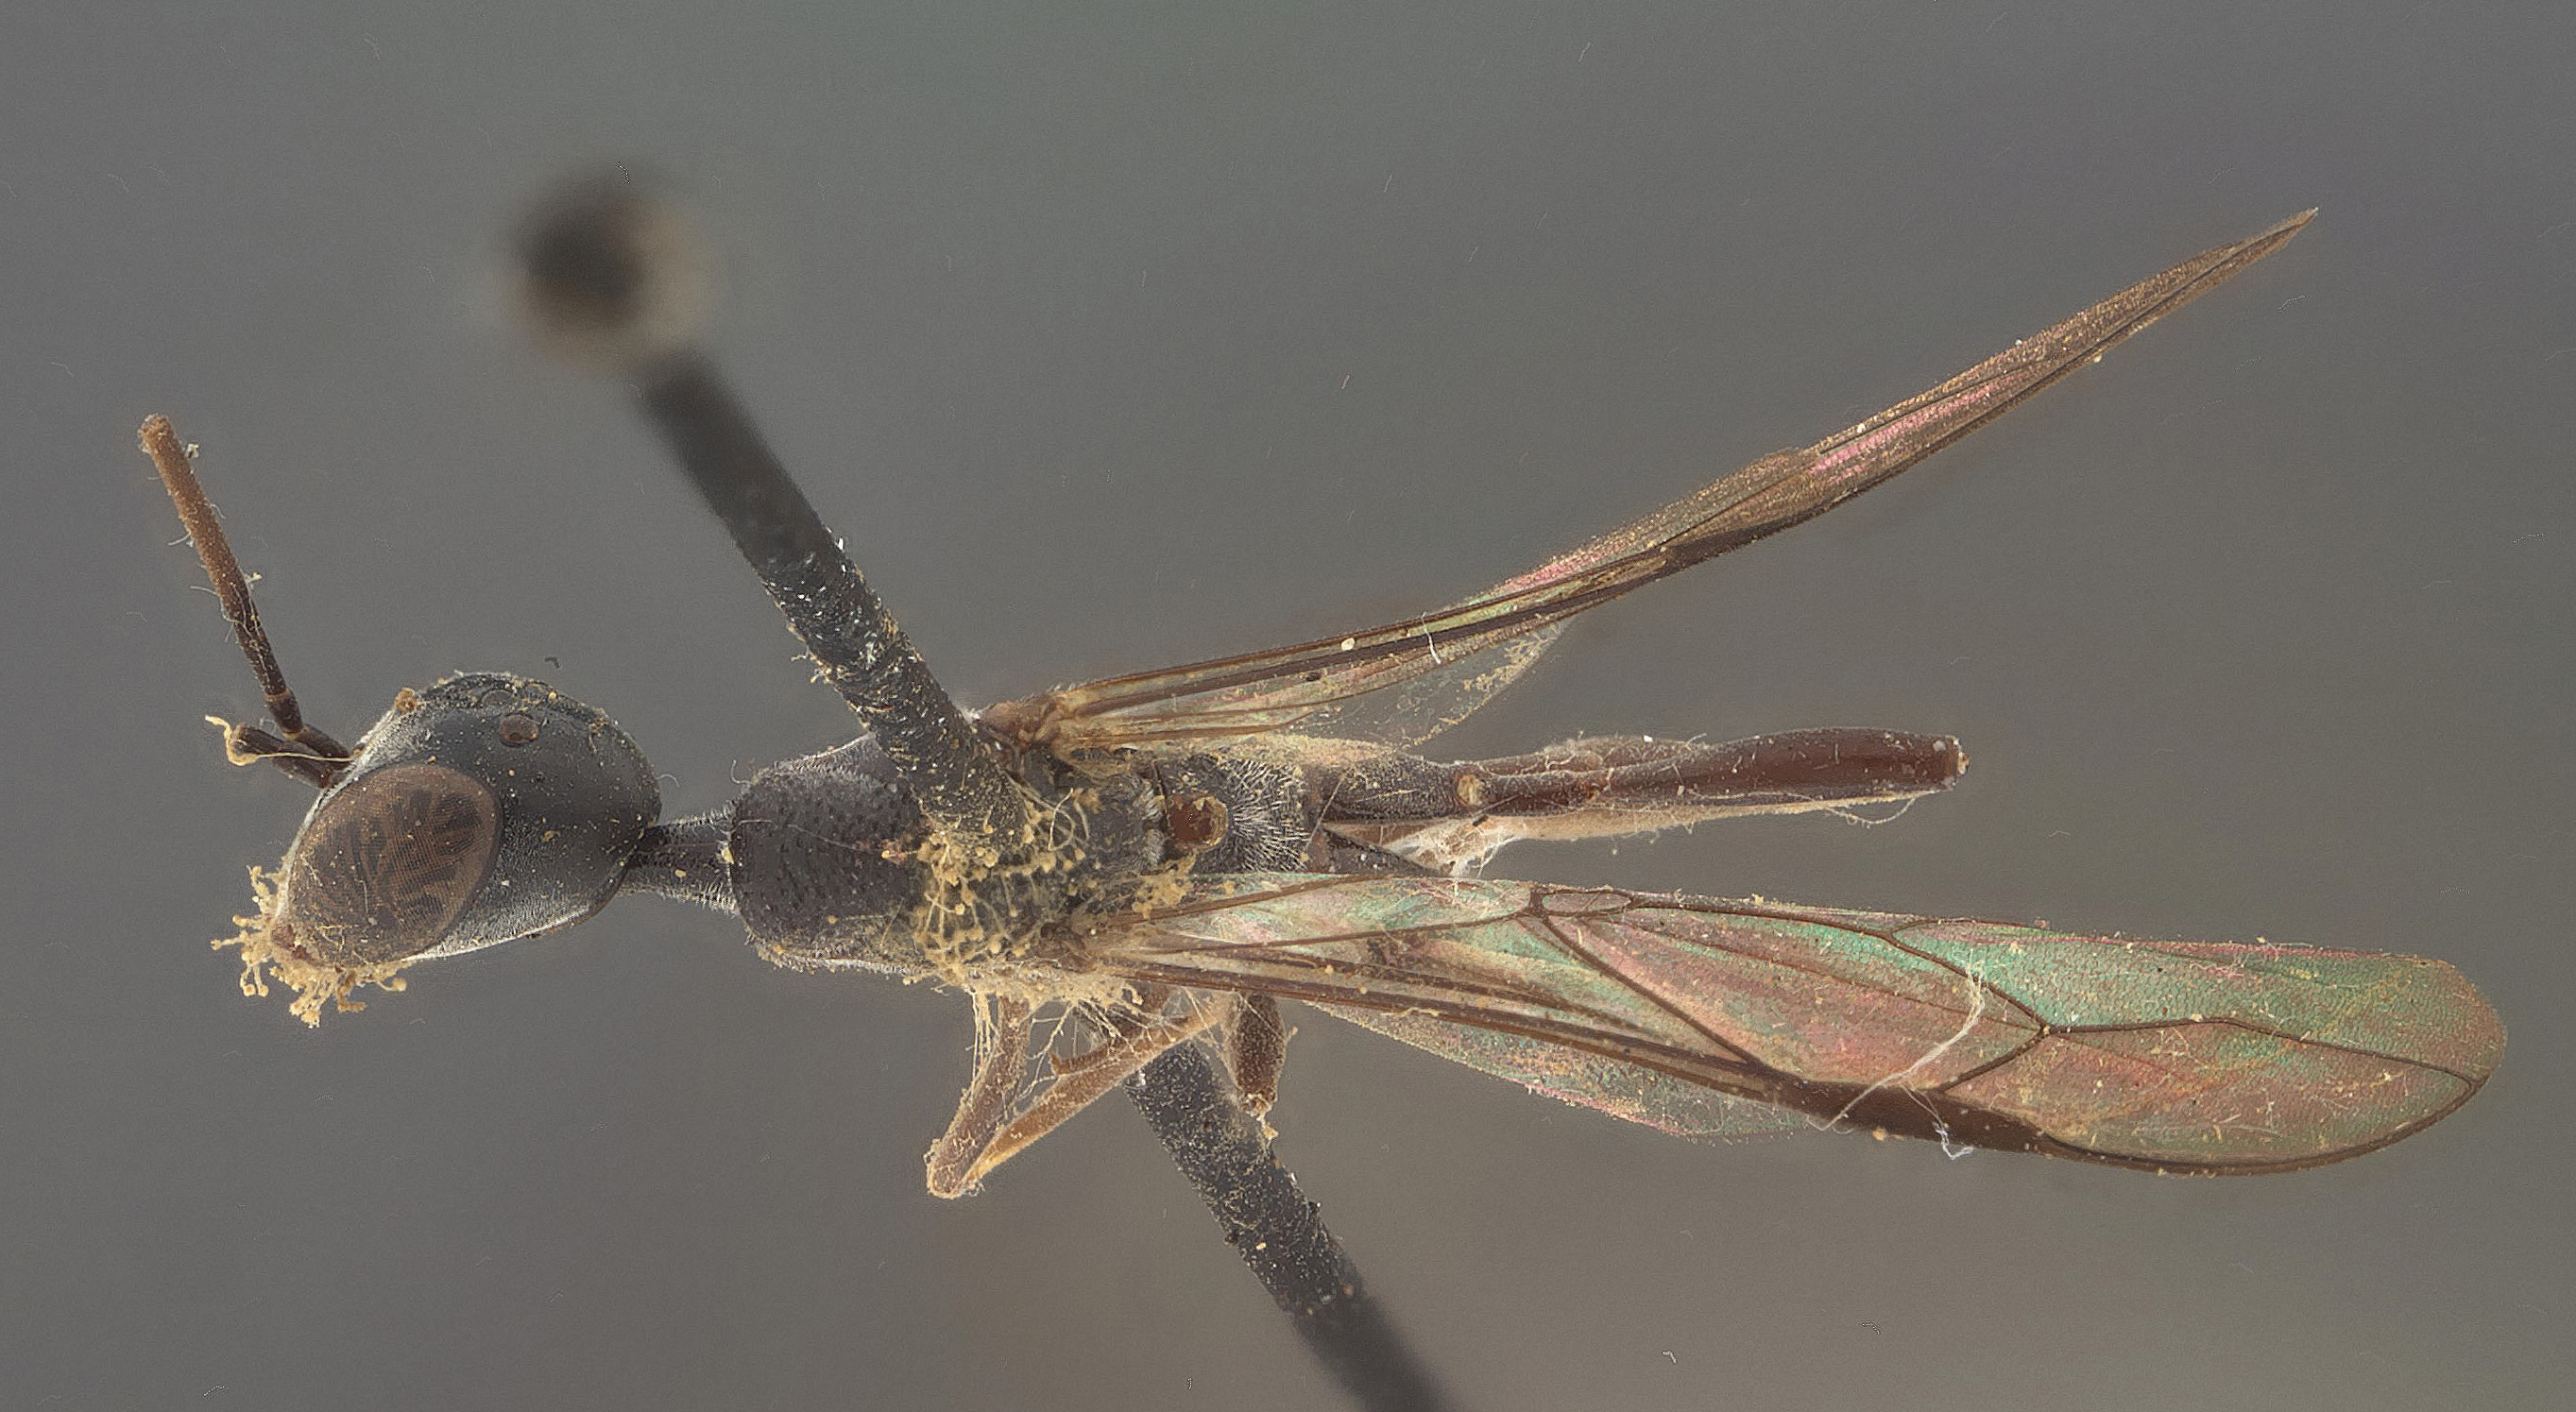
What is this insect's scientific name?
Gasteruption mediale
